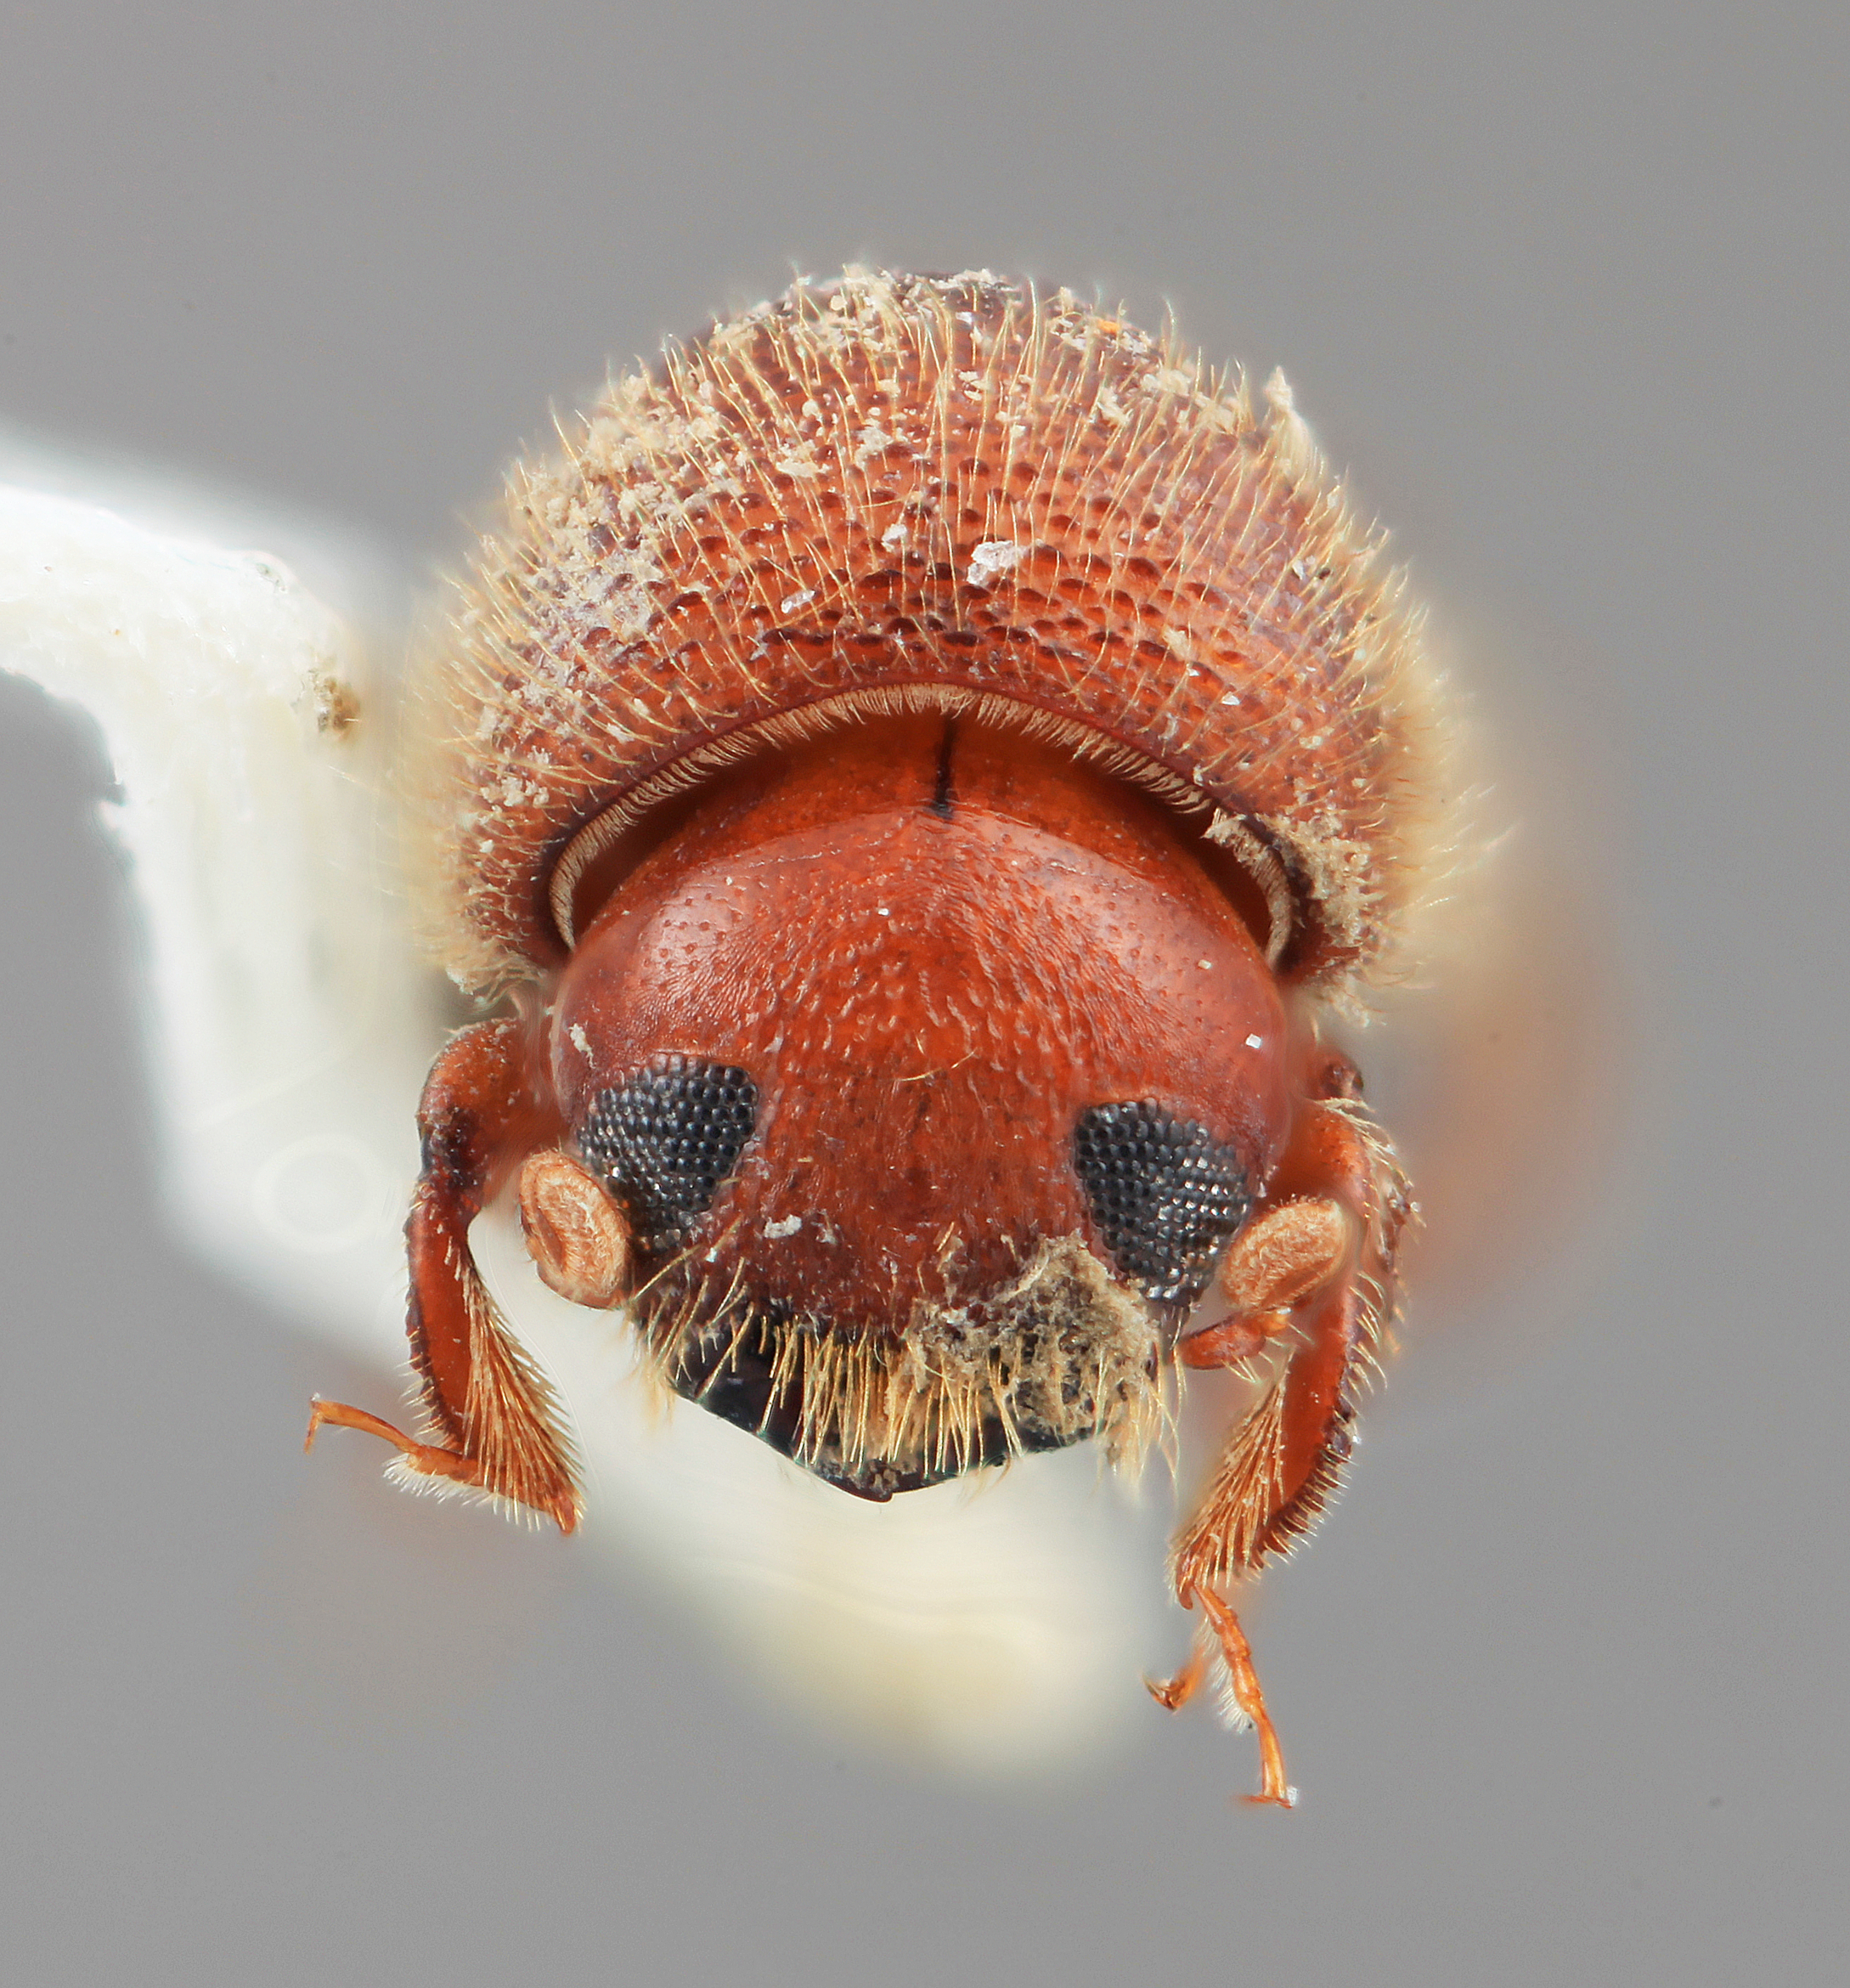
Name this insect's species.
Dryocoetoides indolatus
